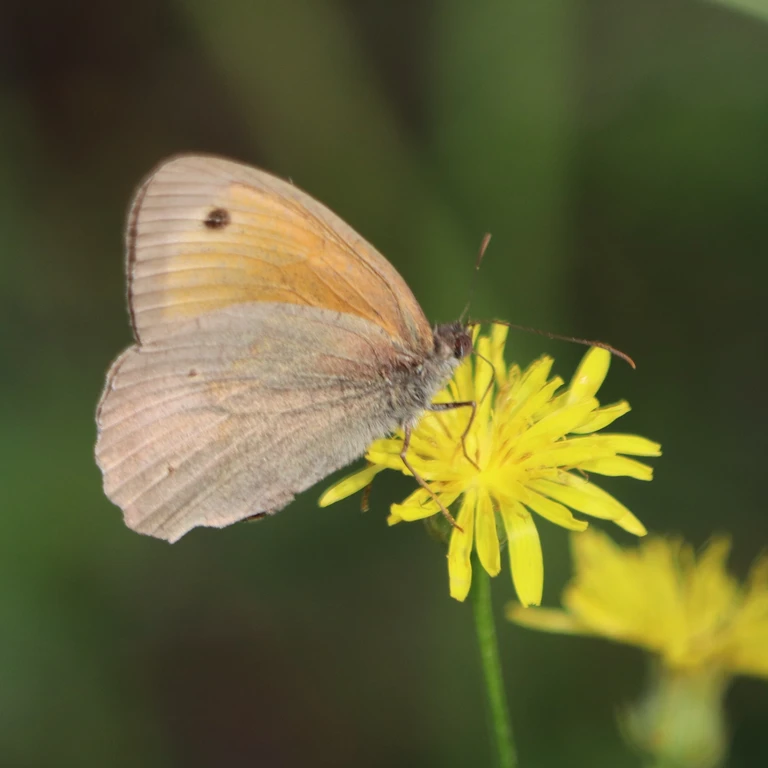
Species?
Maniola jurtina
